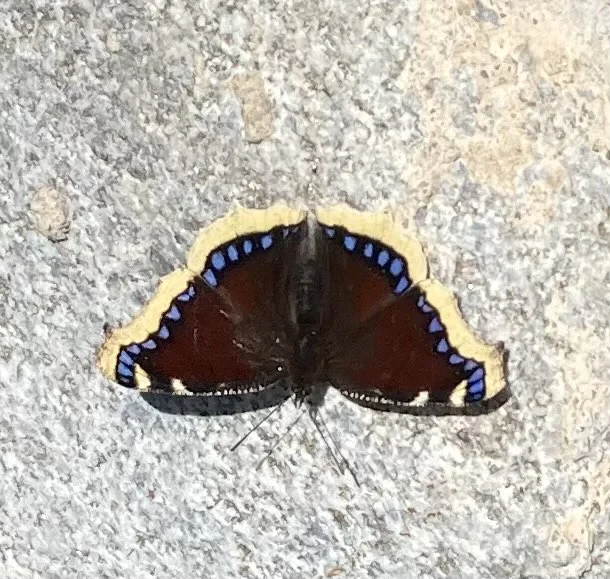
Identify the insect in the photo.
Nymphalis antiopa
